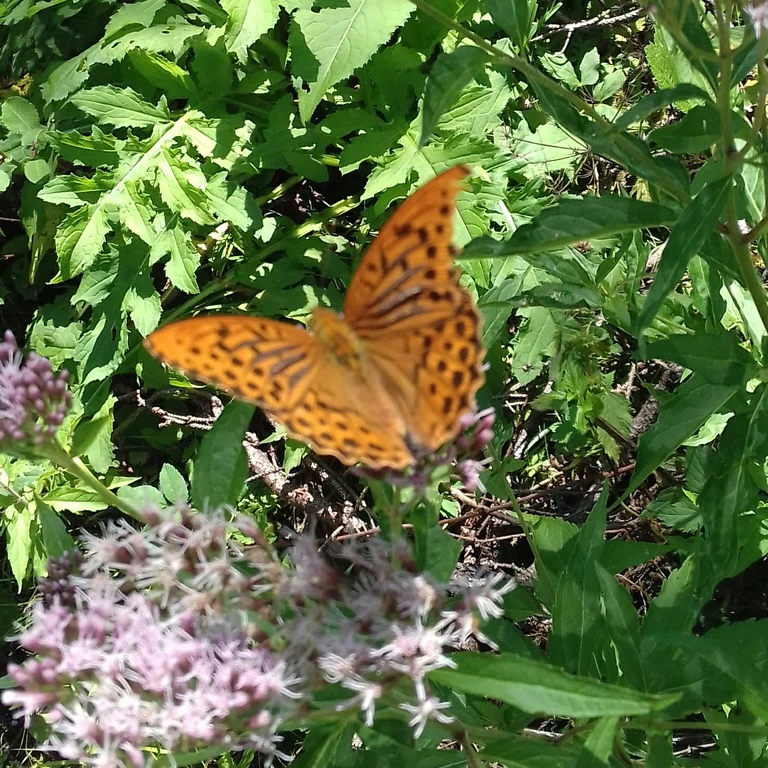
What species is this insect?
Argynnis paphia
